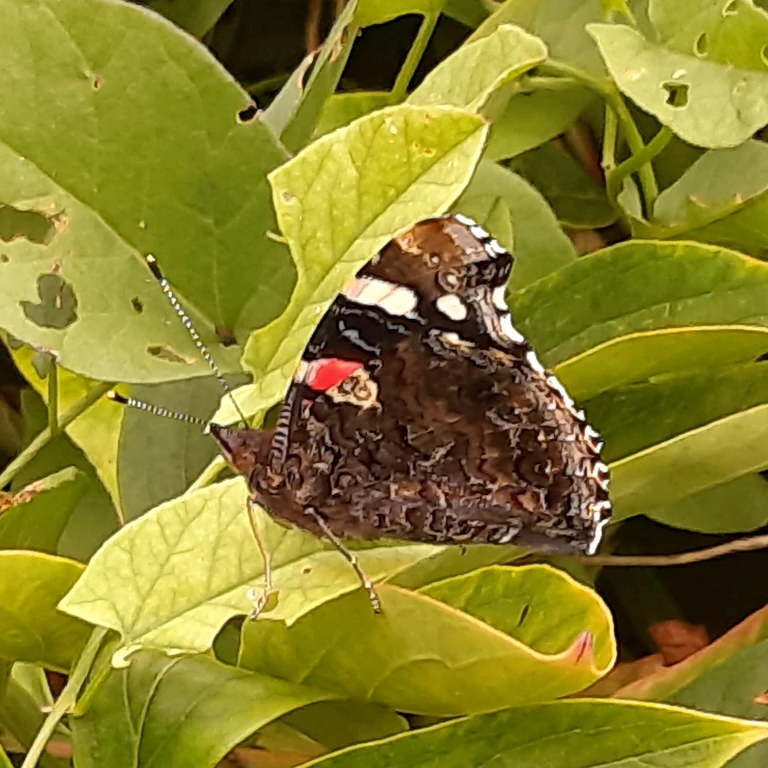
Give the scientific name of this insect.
Vanessa atalanta
